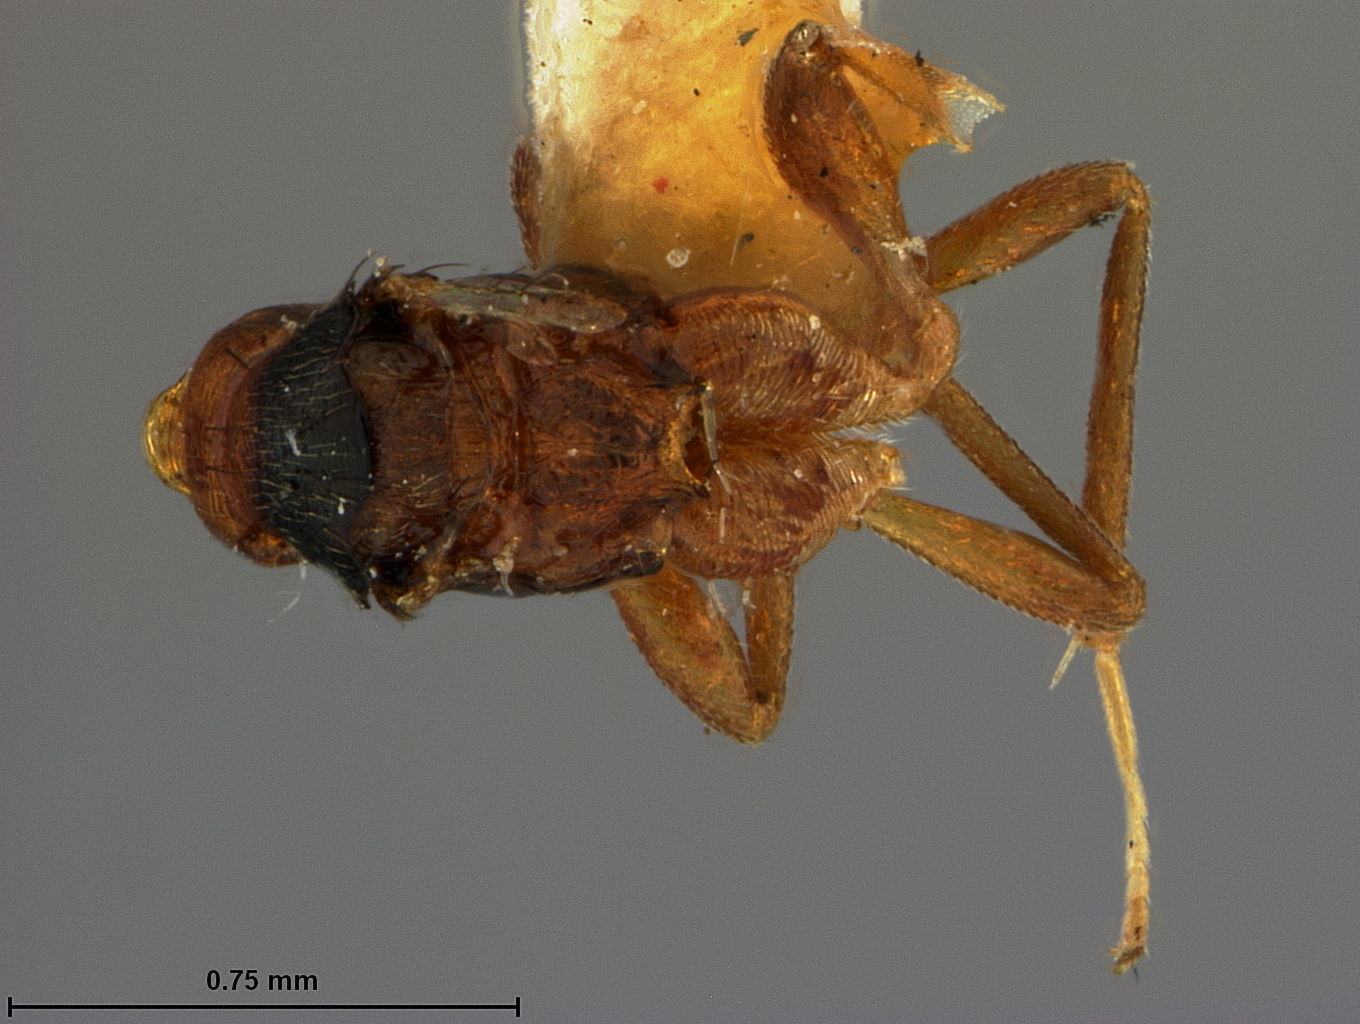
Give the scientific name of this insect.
Apterolelaps nigriceps
